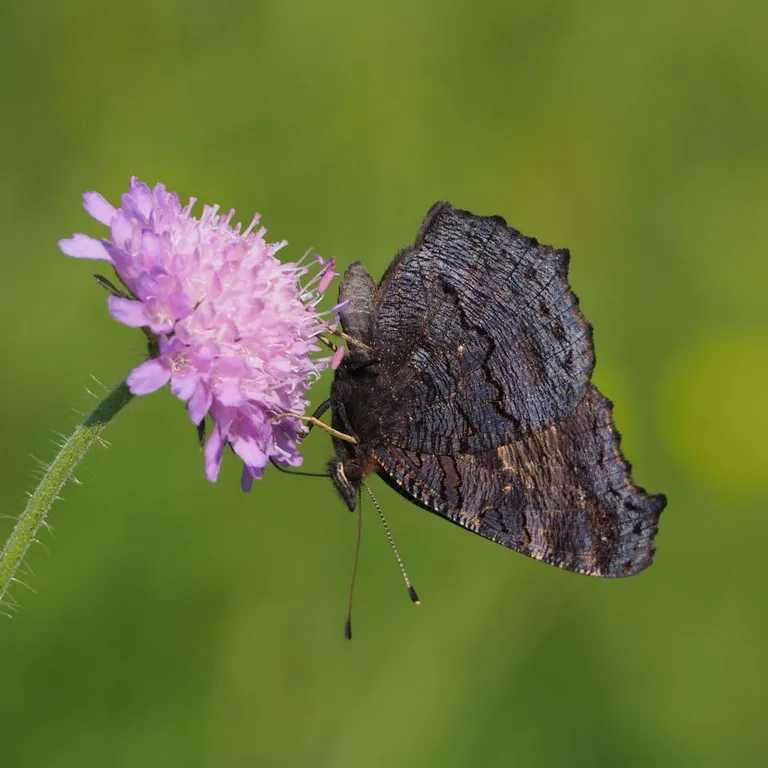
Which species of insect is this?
Aglais io
